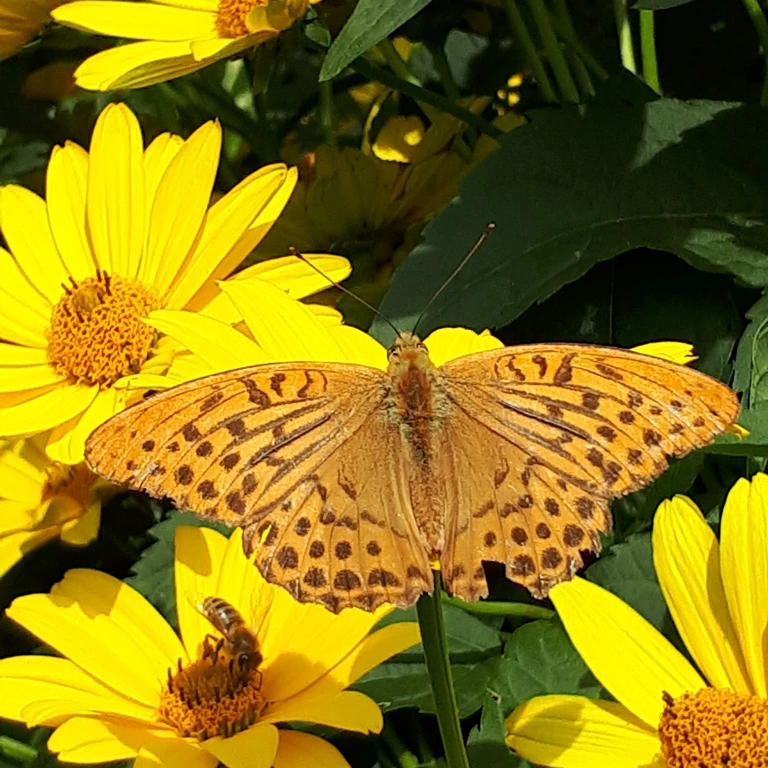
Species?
Argynnis paphia
